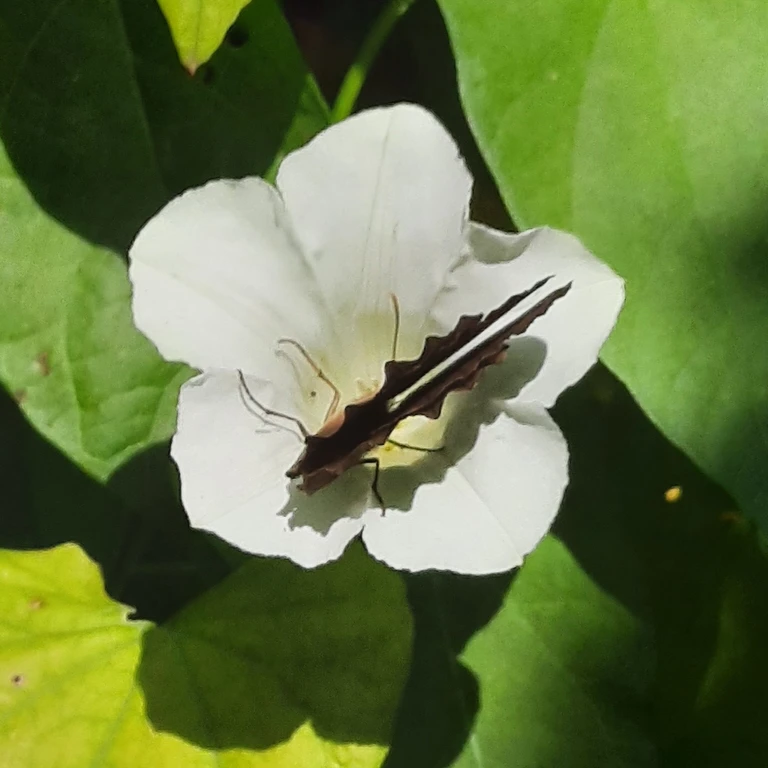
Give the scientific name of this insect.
Pararge aegeria
